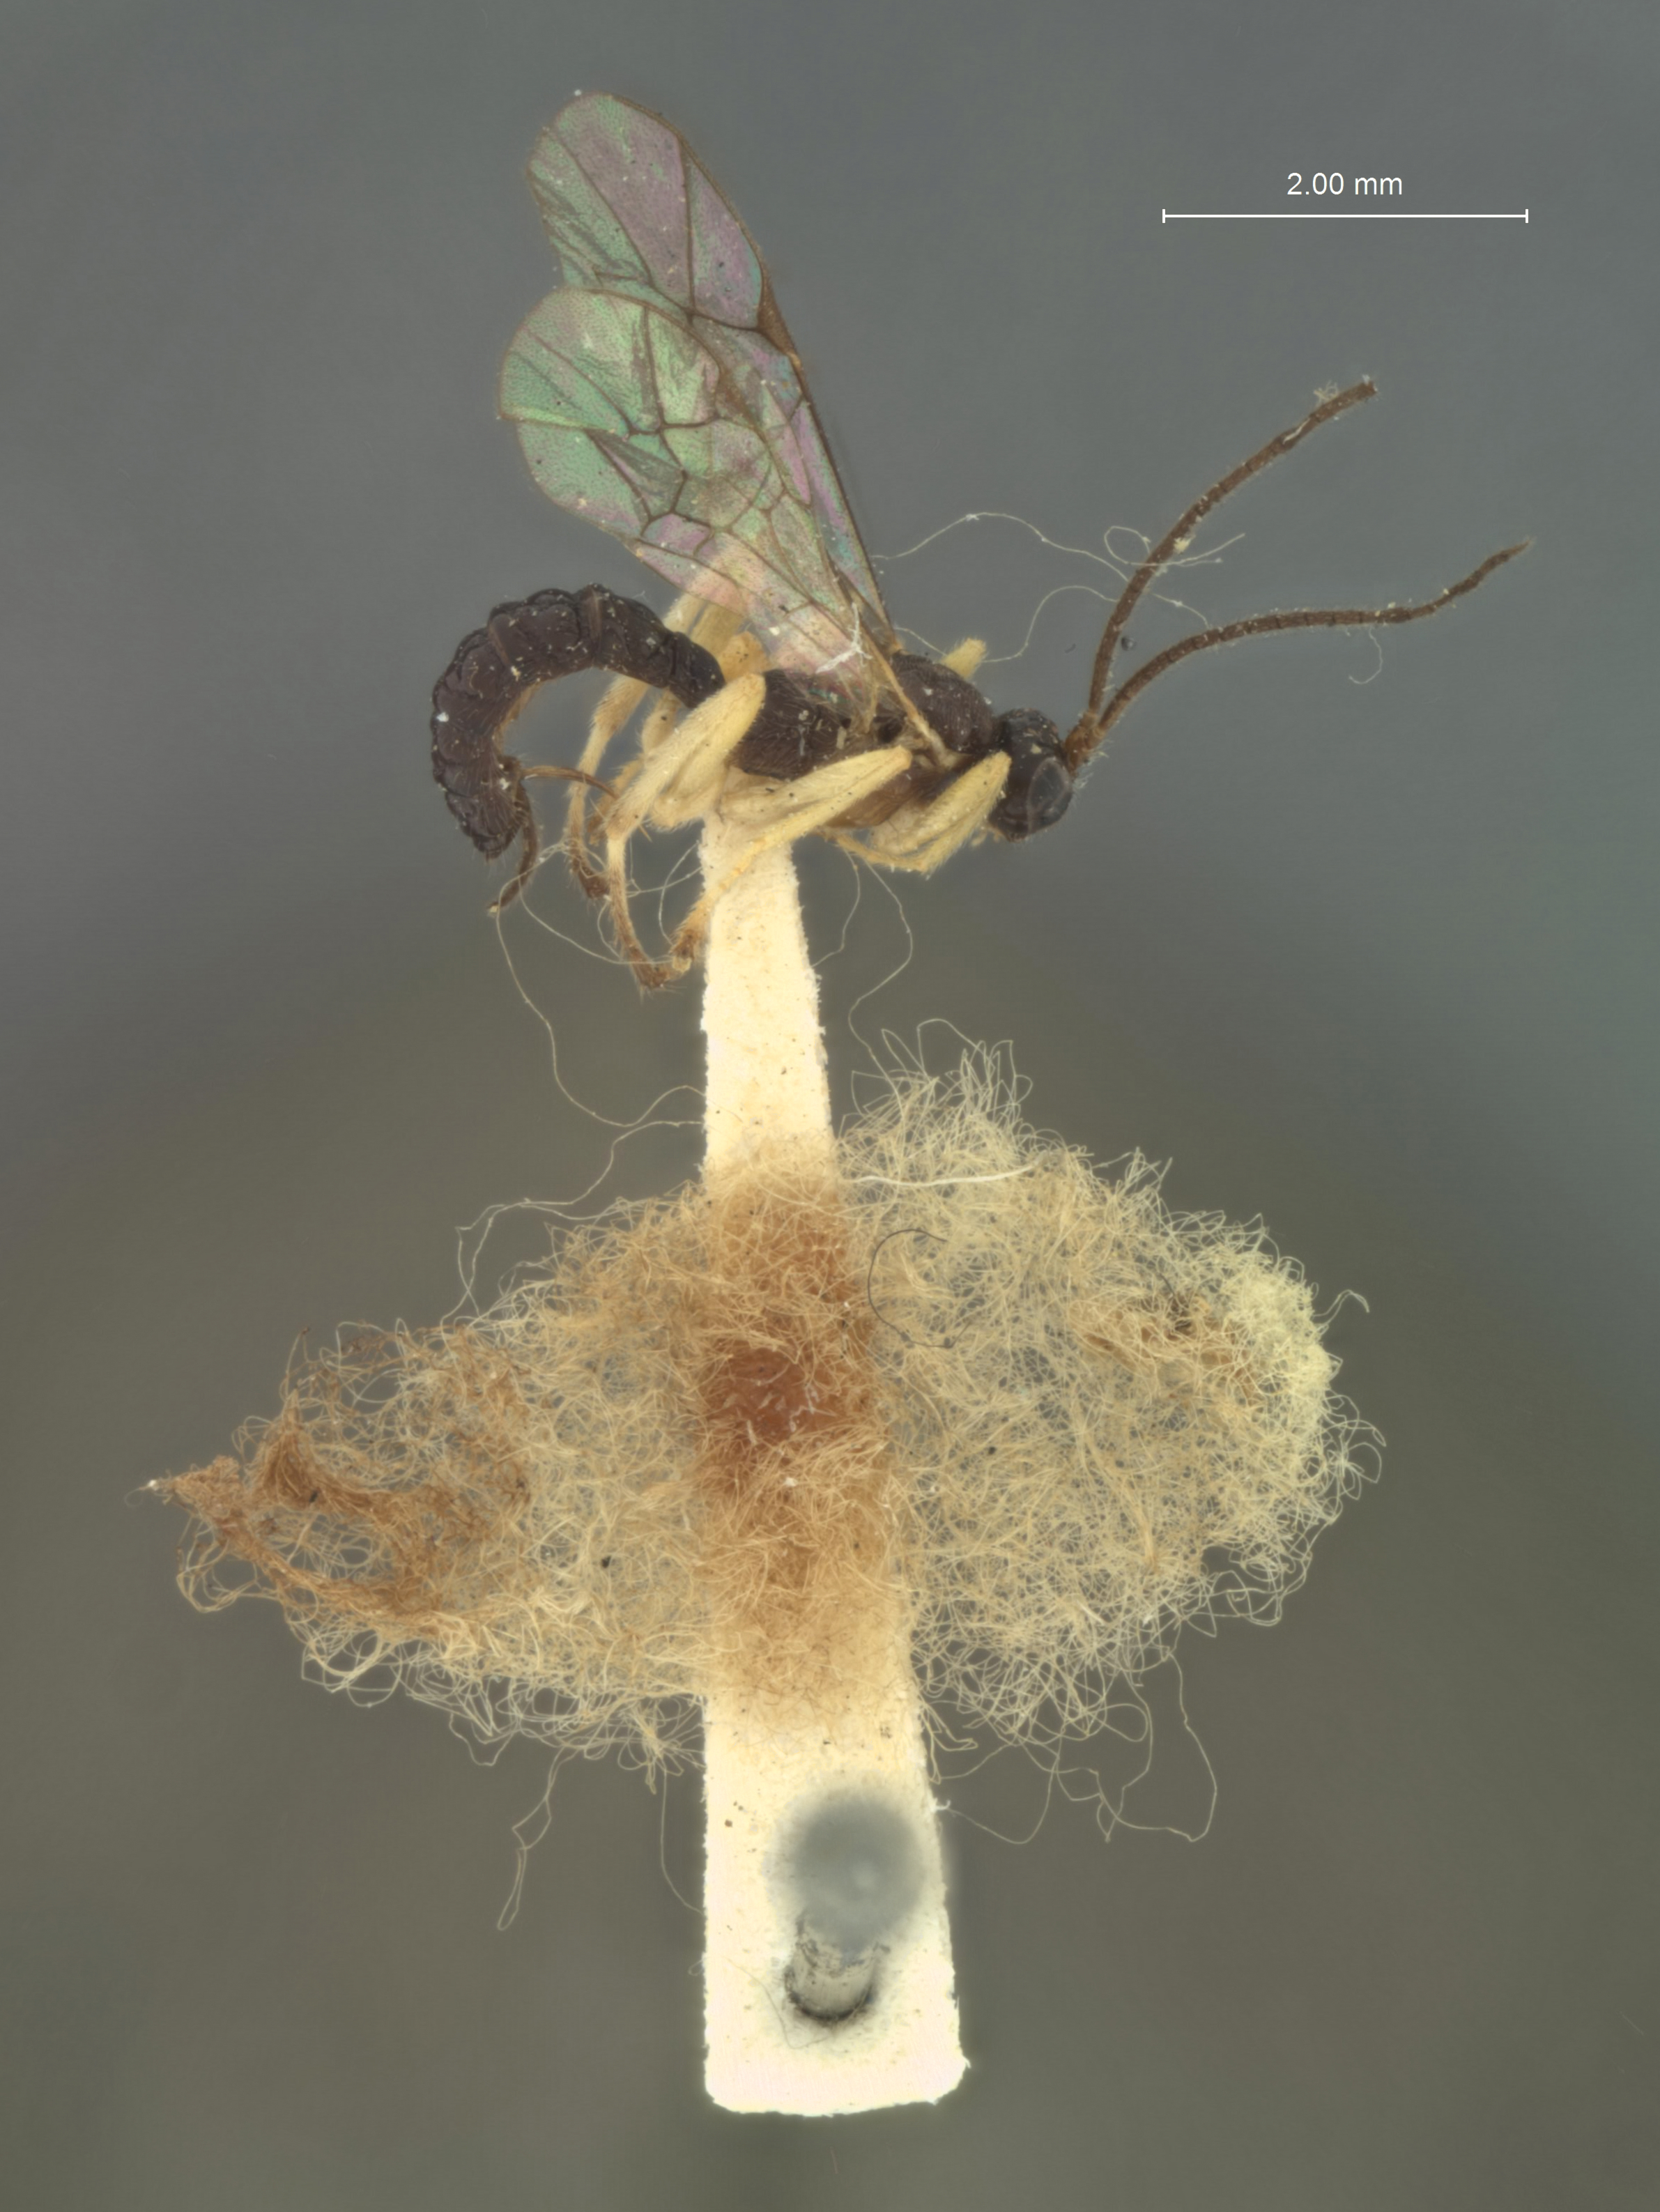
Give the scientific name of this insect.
Polysphincta ceylonica
